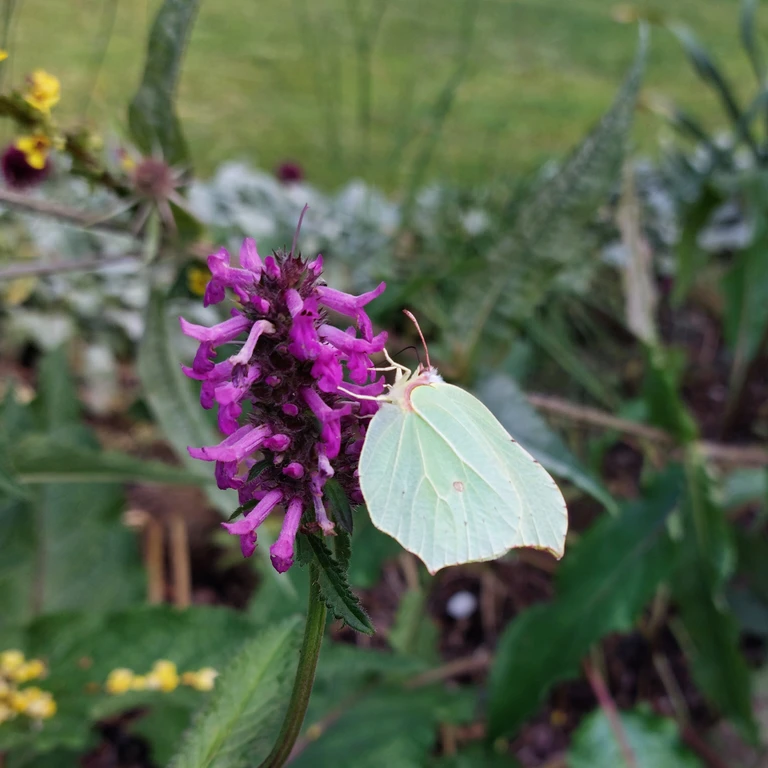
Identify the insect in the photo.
Gonepteryx rhamni
